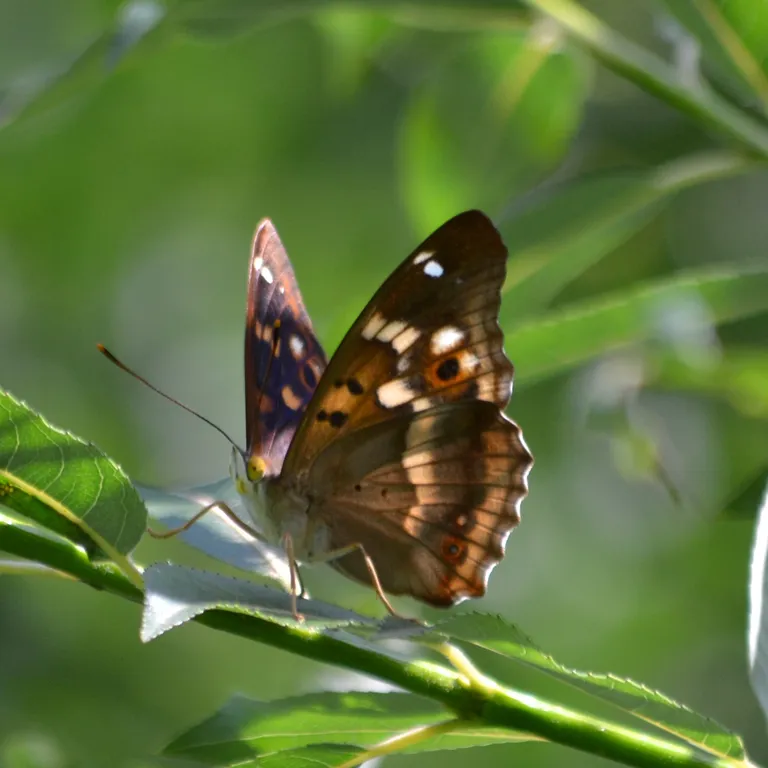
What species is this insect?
Apatura ilia
